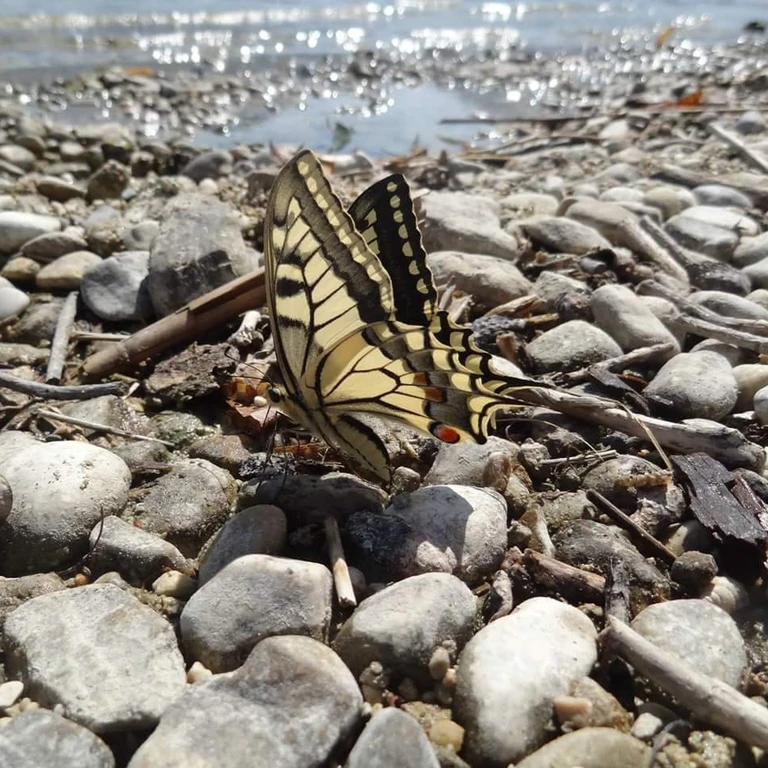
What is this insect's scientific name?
Papilio machaon
